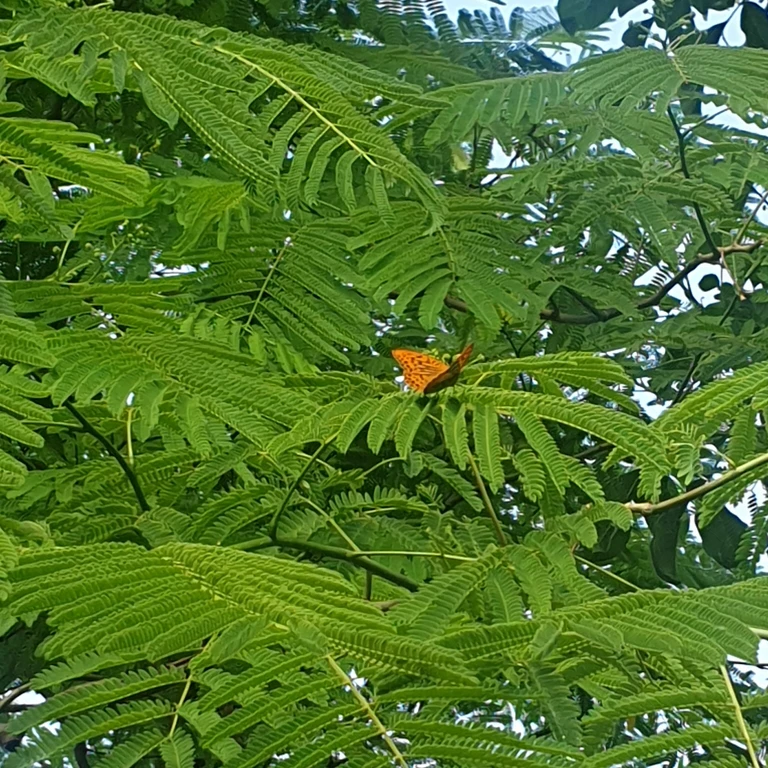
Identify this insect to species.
Argynnis paphia
